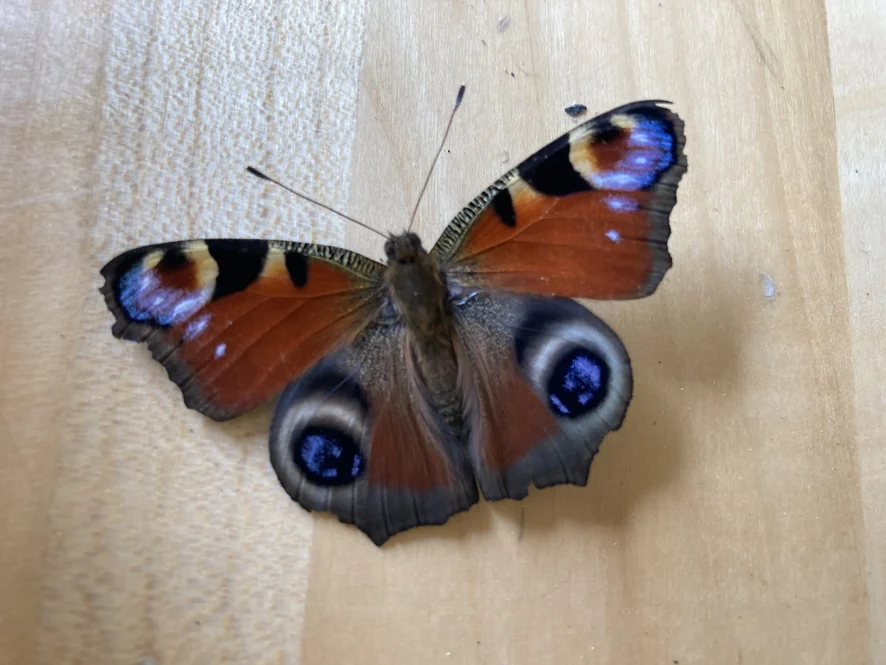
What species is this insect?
Aglais io
